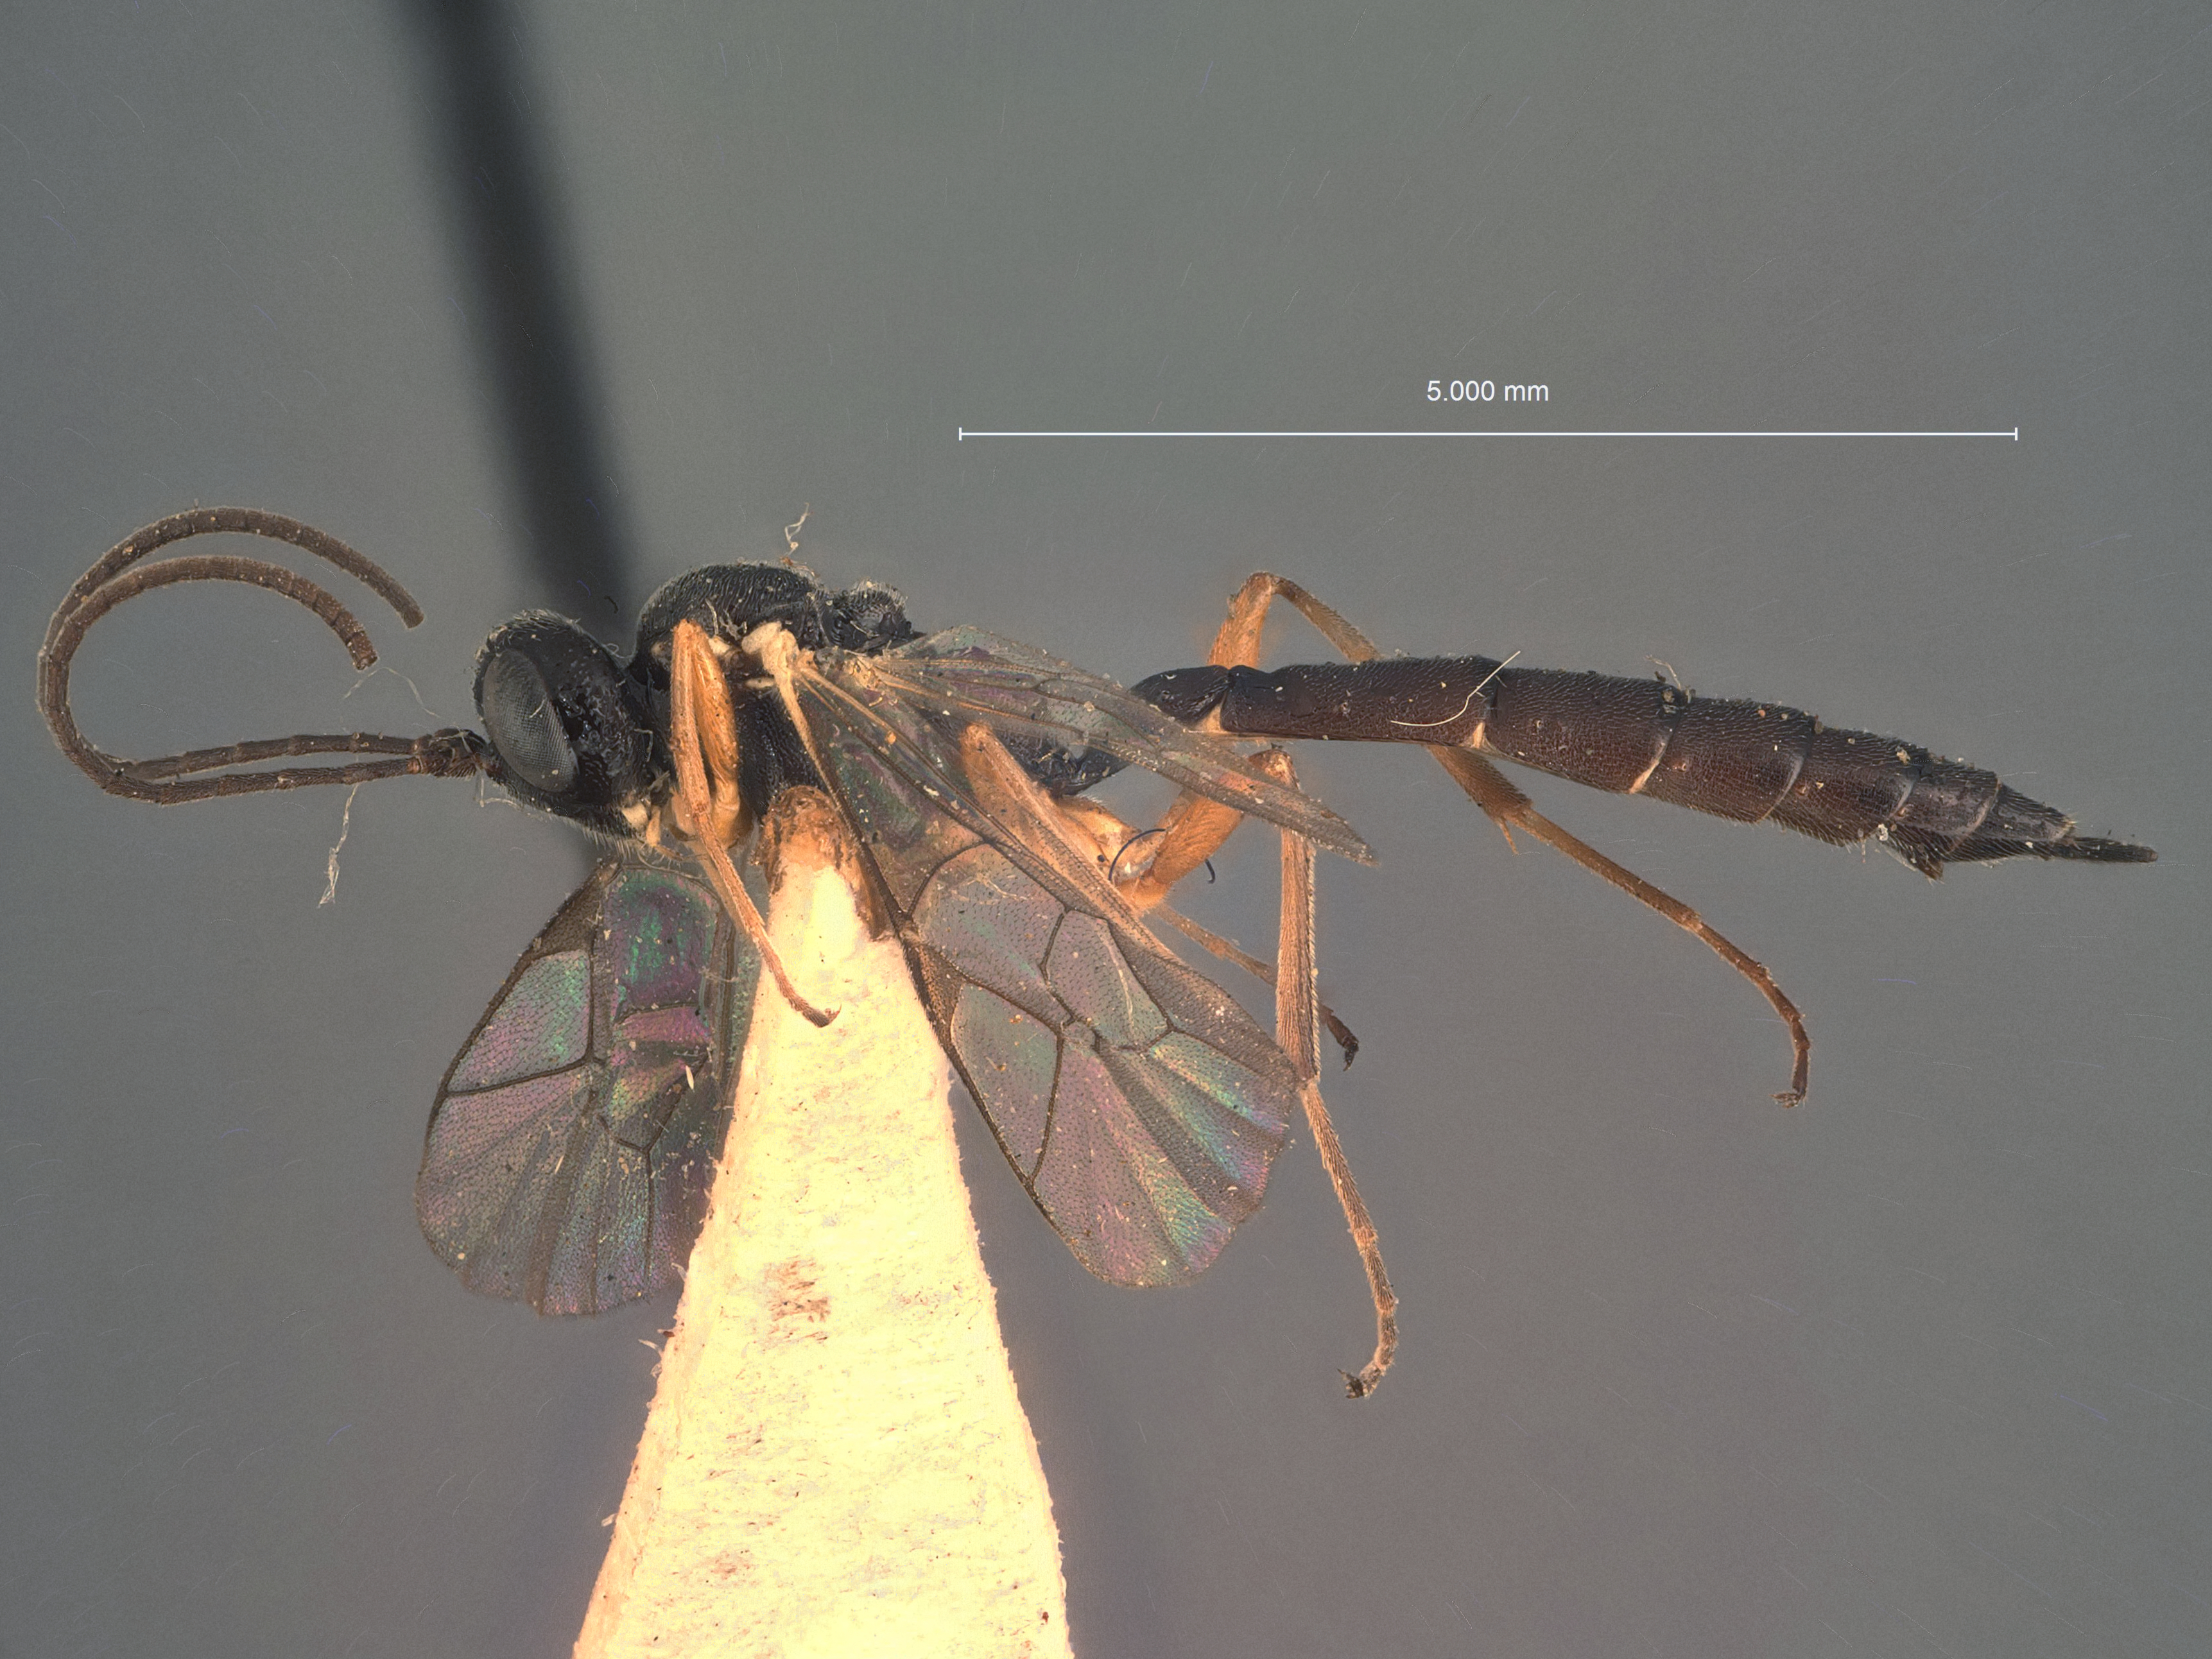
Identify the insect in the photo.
Ischnopsidea alberta
